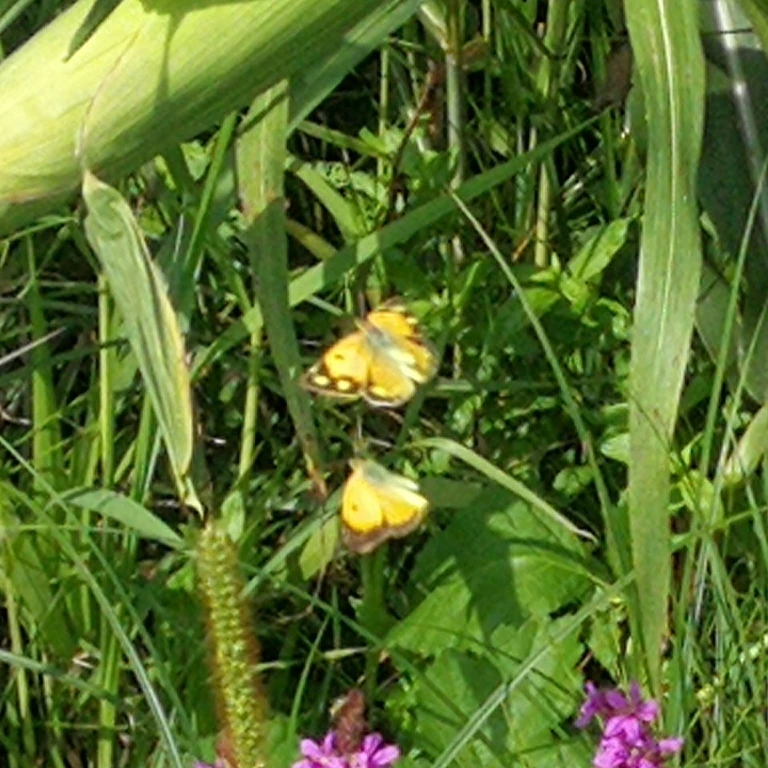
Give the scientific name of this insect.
Colias croceus
